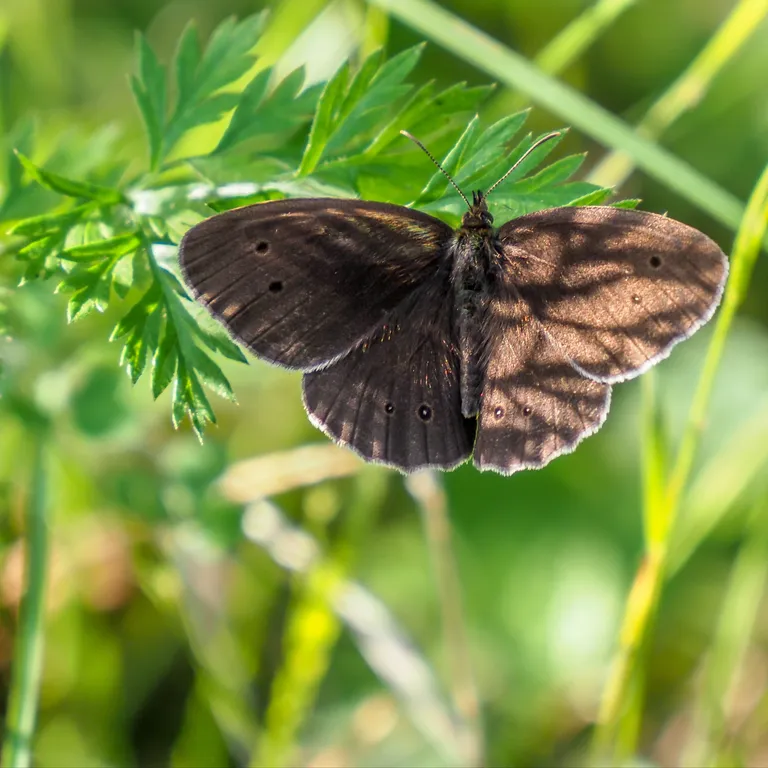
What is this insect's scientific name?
Aphantopus hyperantus
